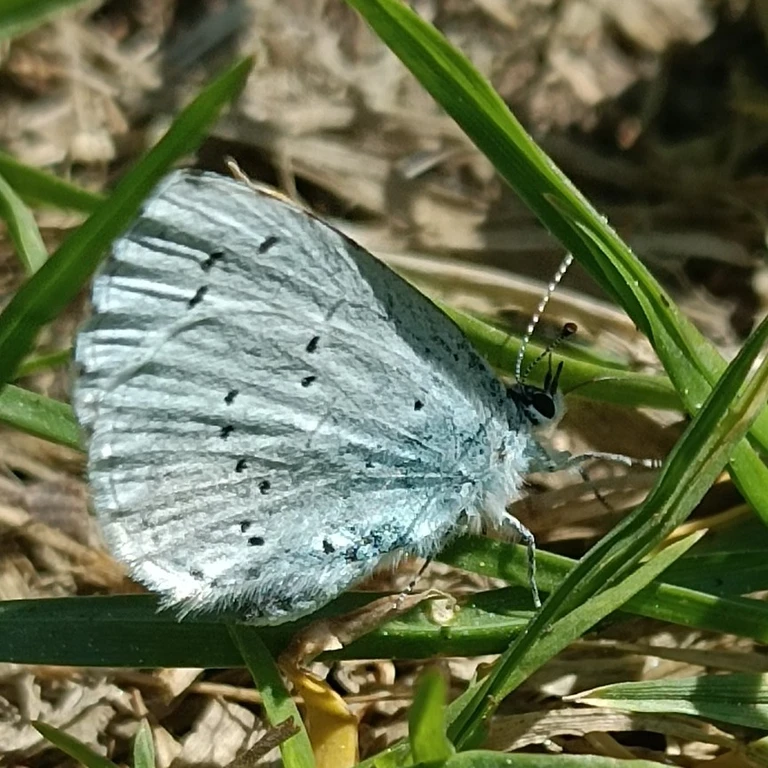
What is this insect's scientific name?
Celastrina argiolus
